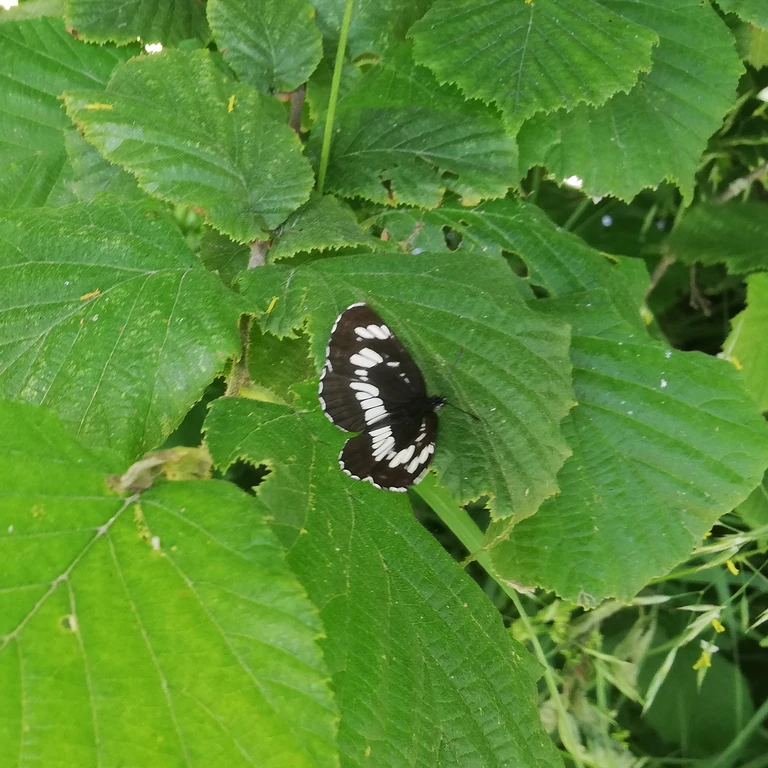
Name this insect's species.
Neptis rivularis
